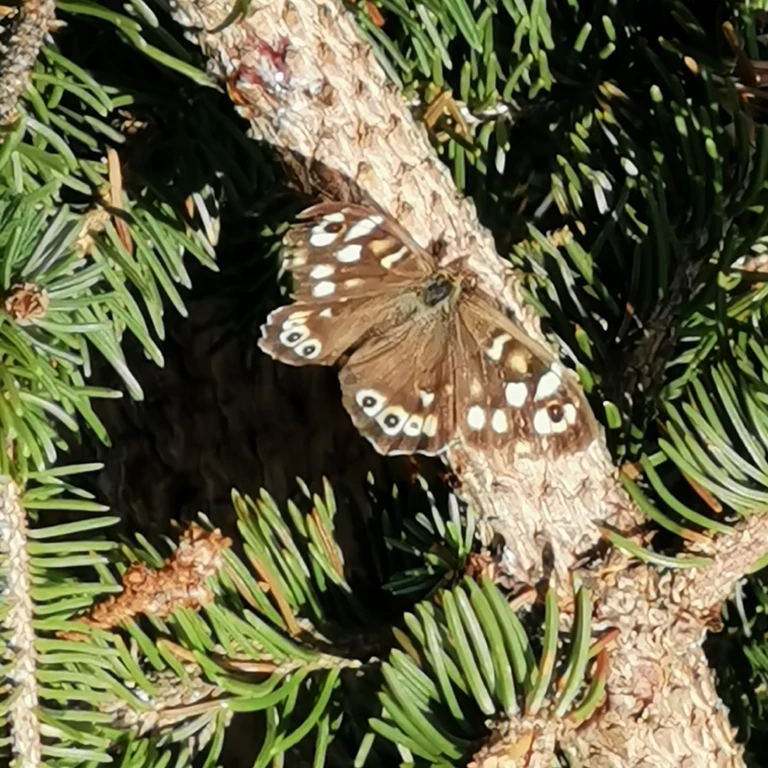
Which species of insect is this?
Pararge aegeria
